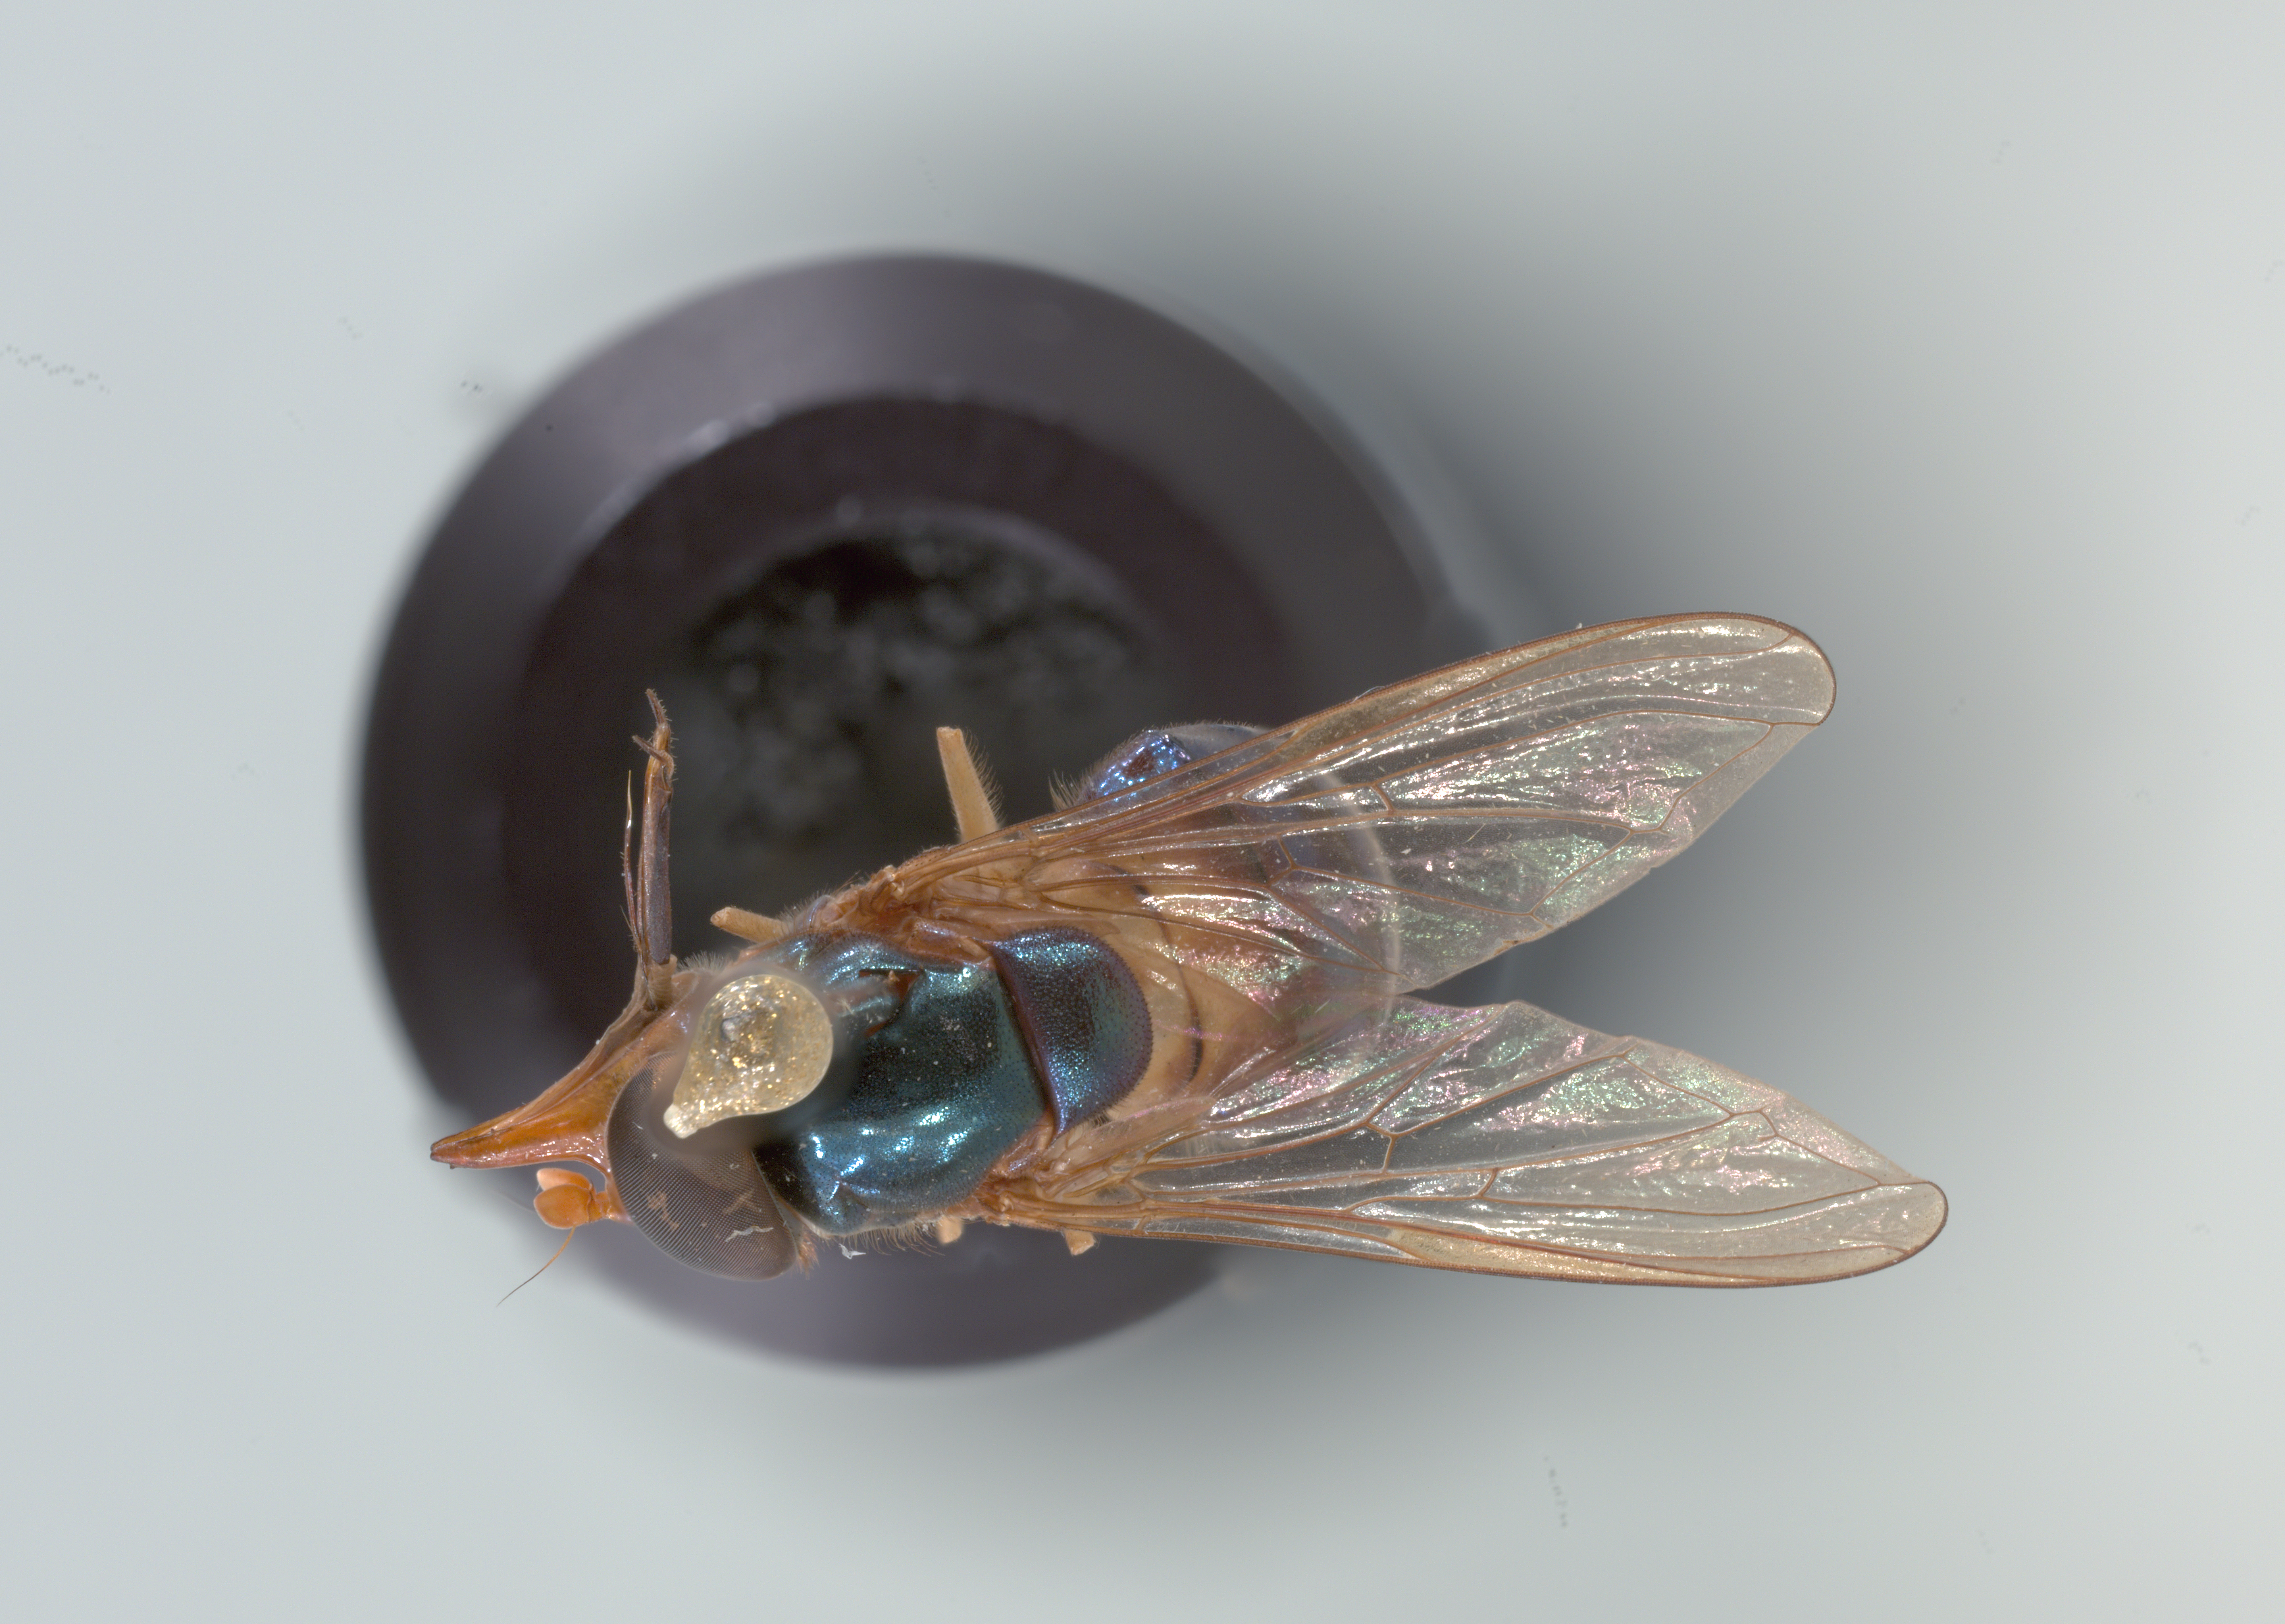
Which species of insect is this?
Rhingia caerulescens
